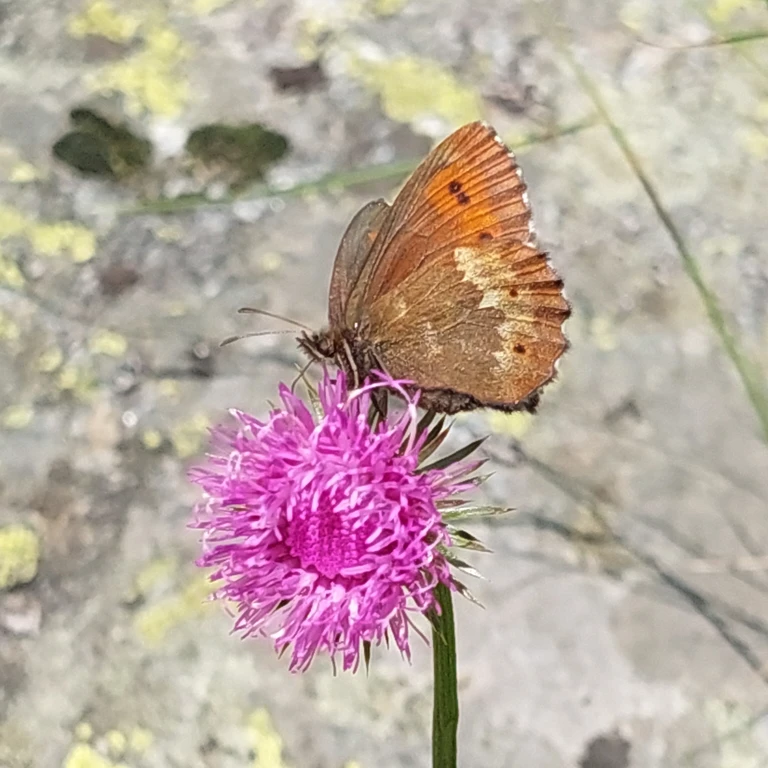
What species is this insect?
Erebia euryale
